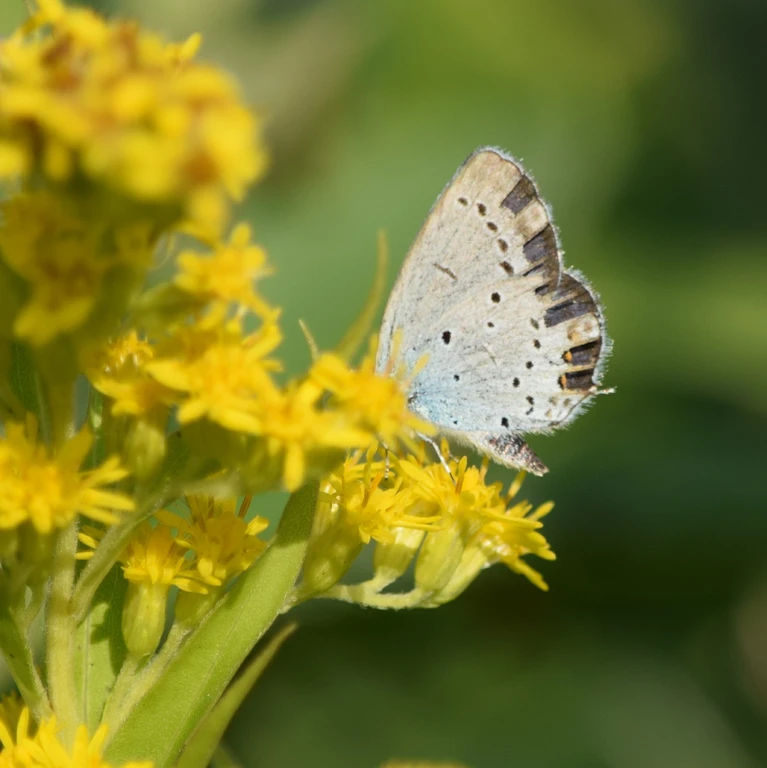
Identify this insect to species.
Cupido argiades (also Elkalyce argiades)
